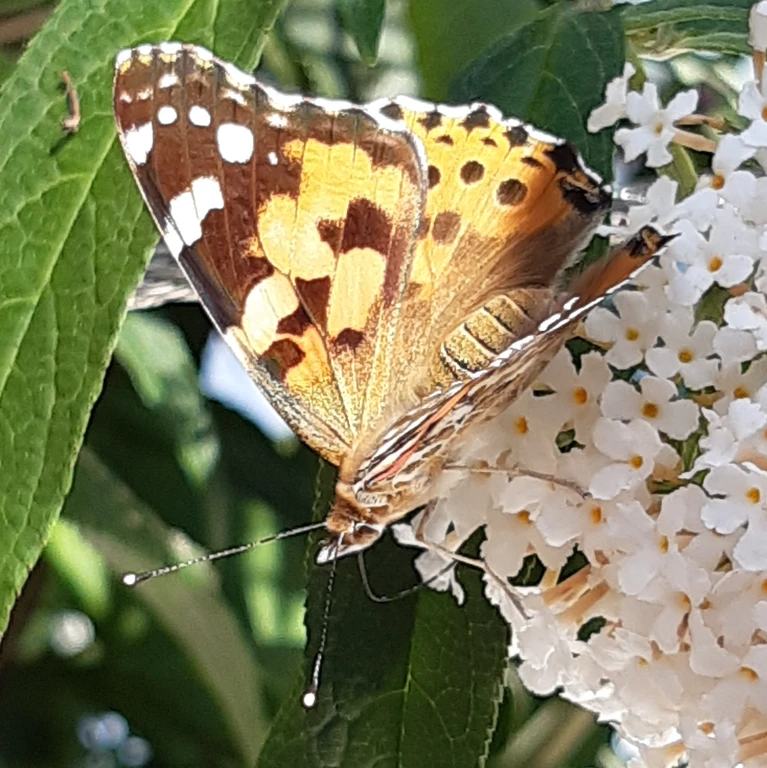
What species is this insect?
Vanessa cardui
